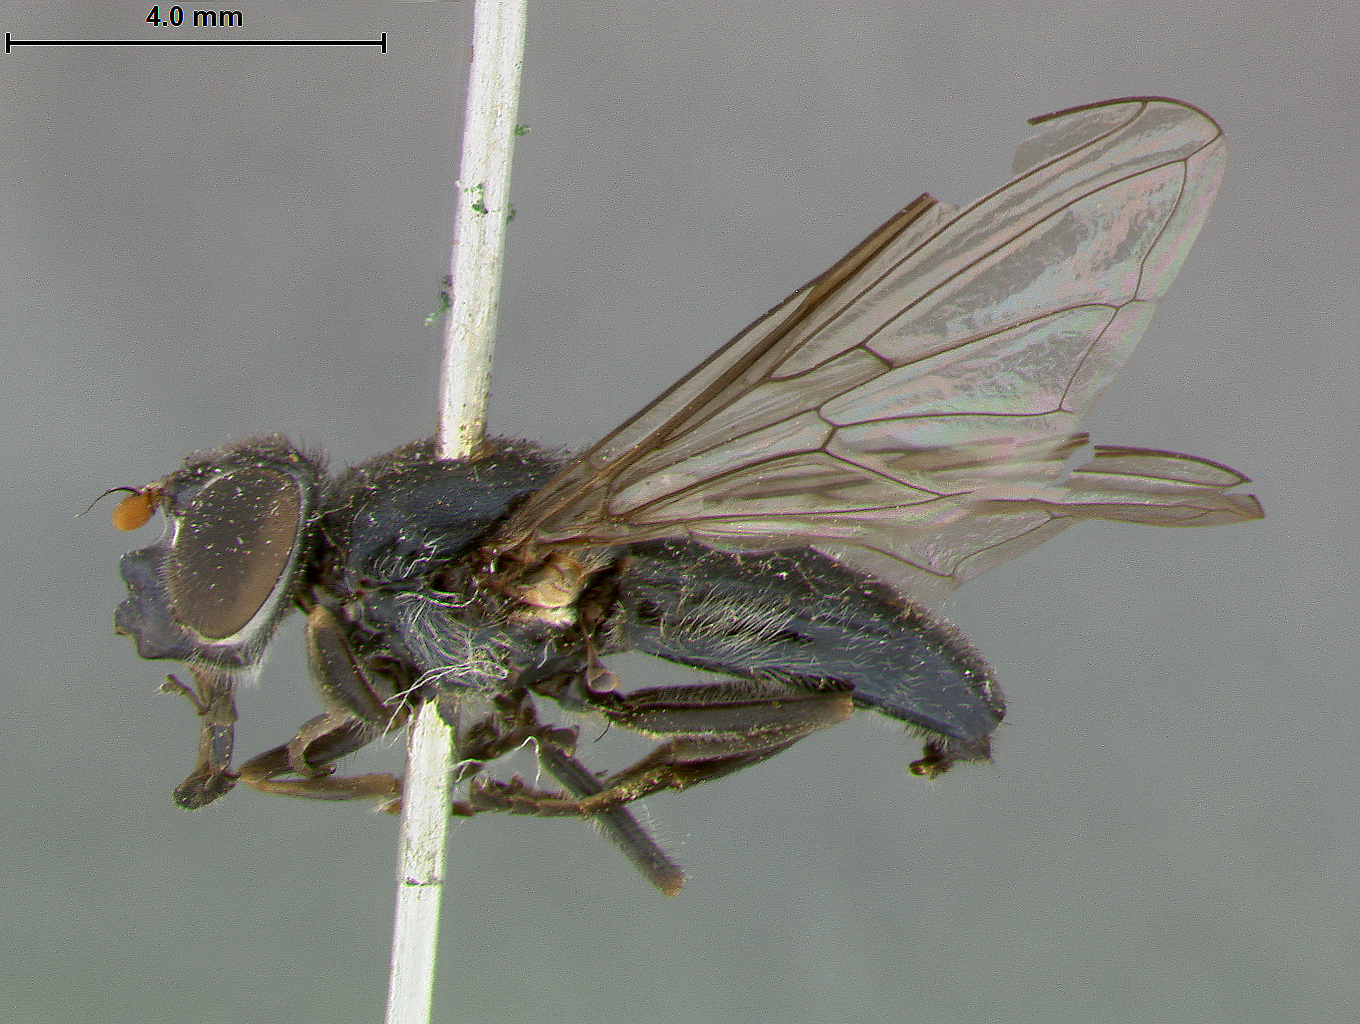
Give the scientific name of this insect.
Chilosia sonoriana
